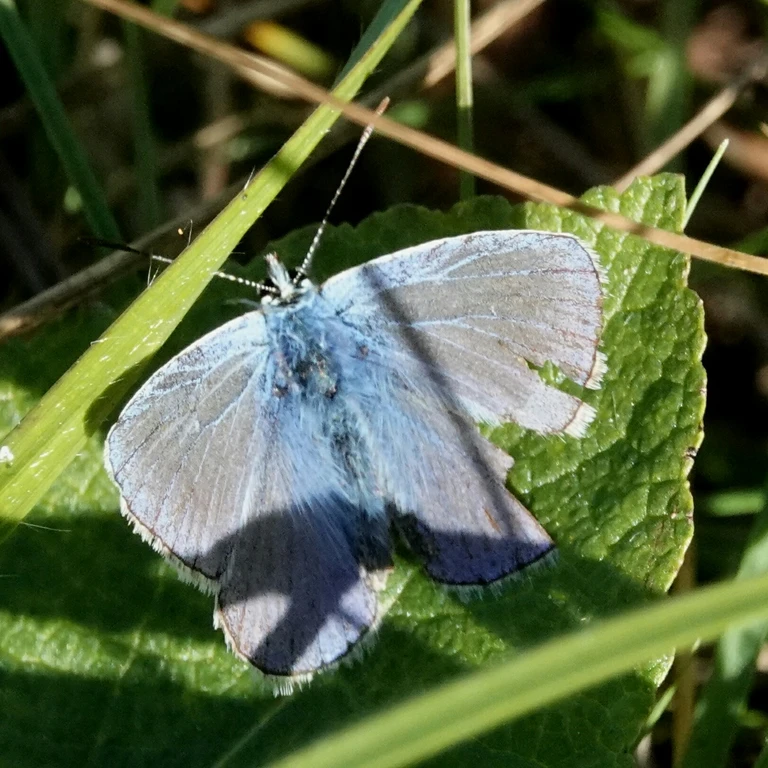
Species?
Polyommatus icarus
